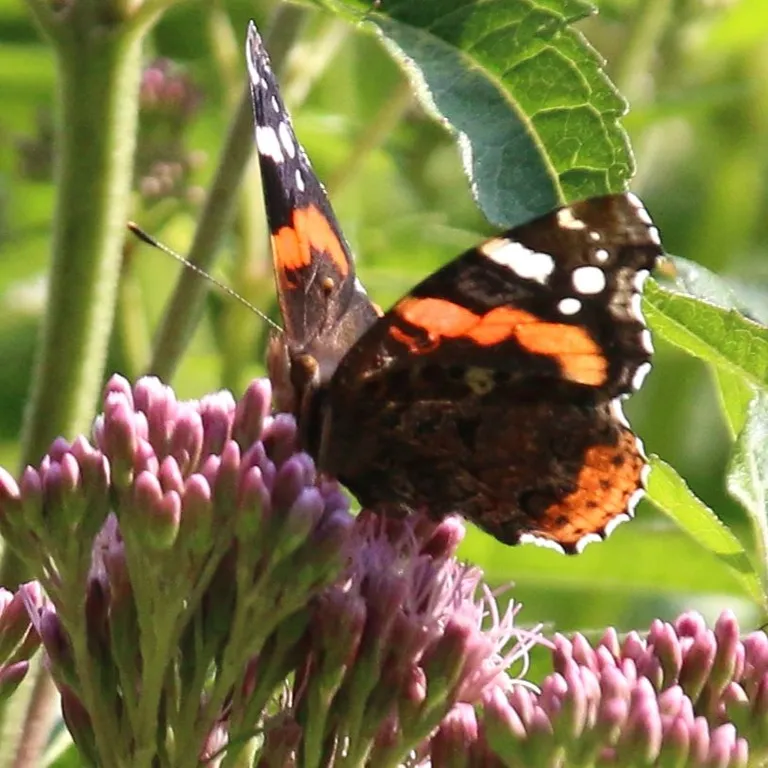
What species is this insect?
Vanessa atalanta
